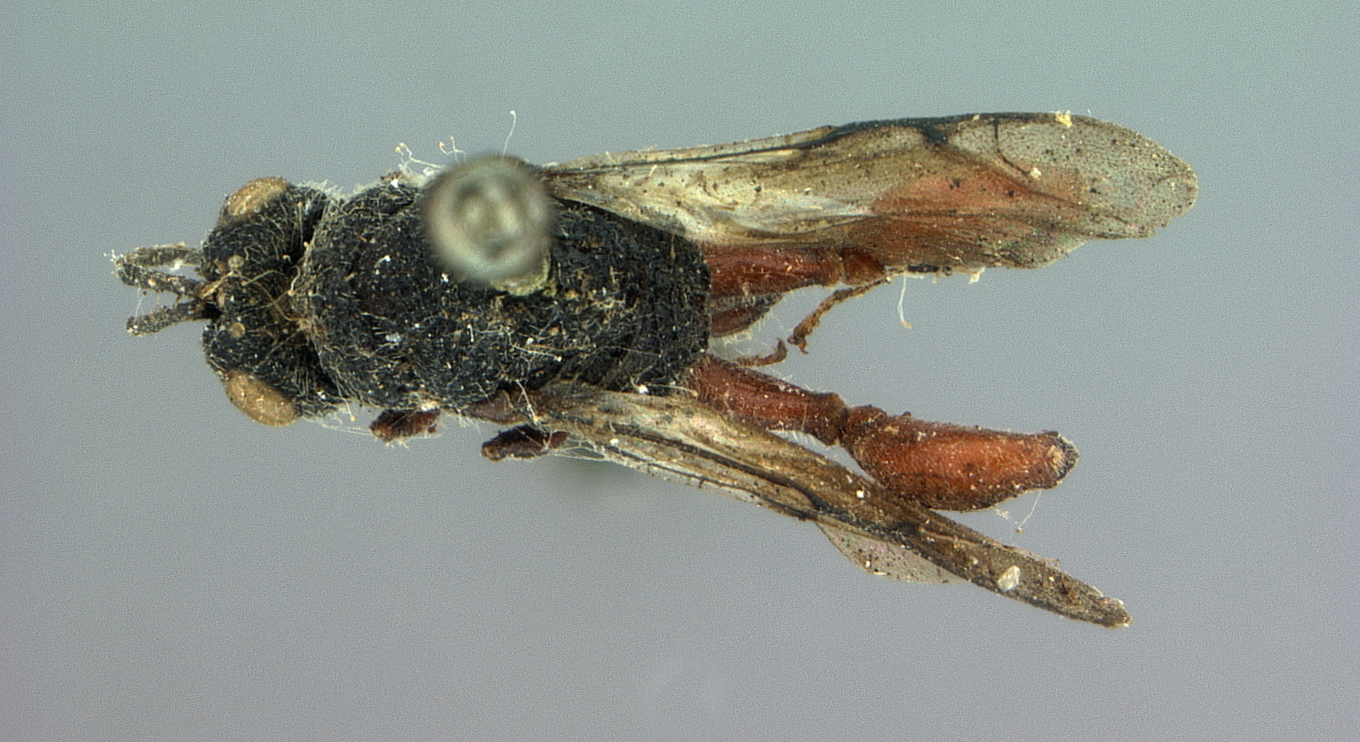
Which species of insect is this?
Smicra gigantea
